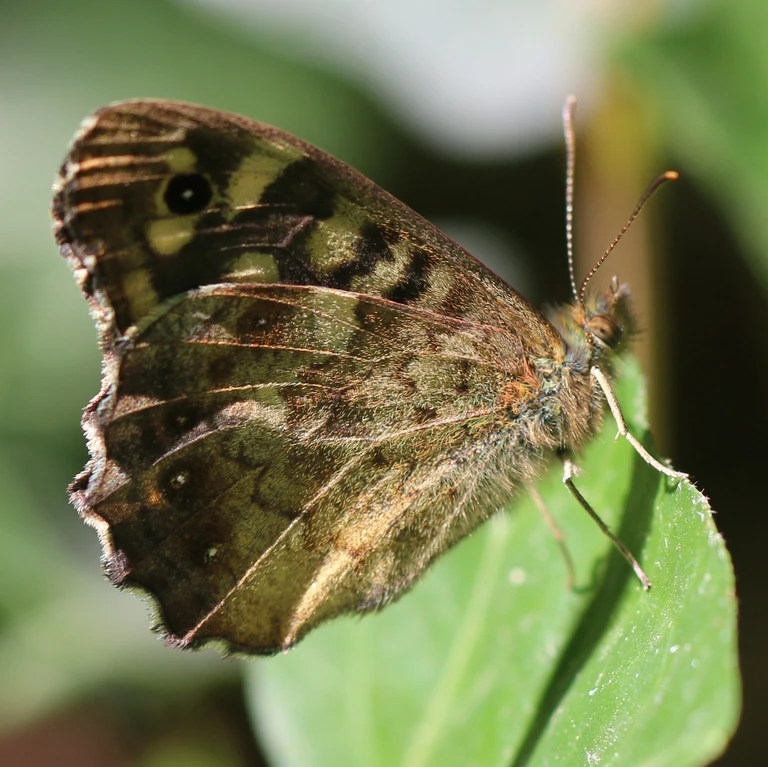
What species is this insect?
Pararge aegeria
